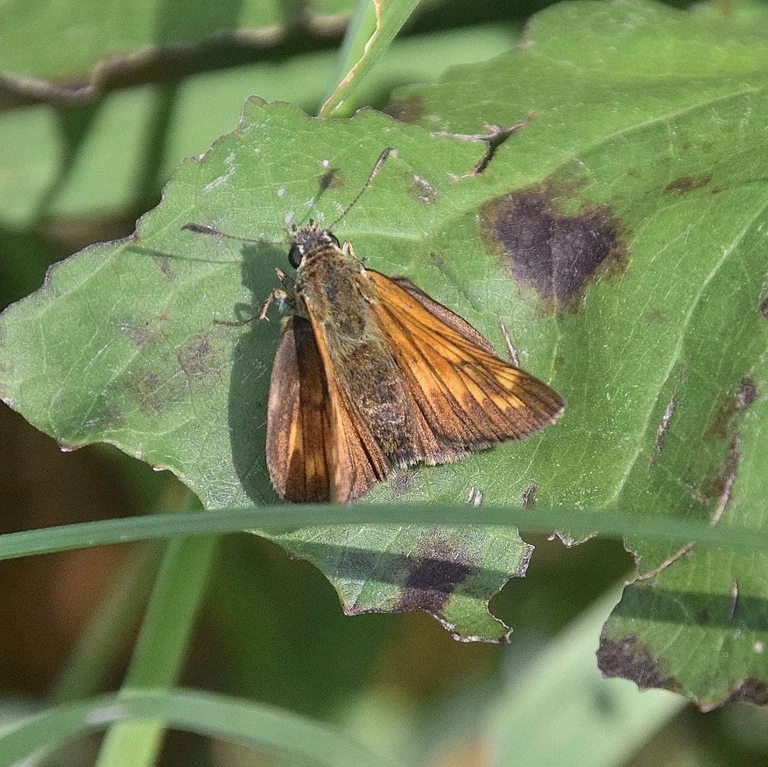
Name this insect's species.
Ochlodes sylvanus (also Ochlodes venata)
